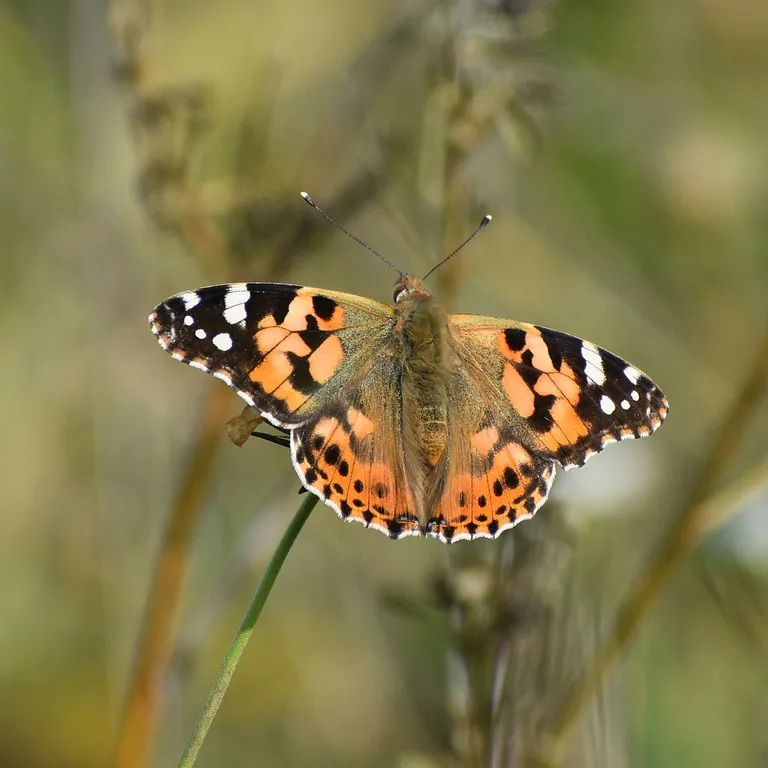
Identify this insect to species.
Vanessa cardui
